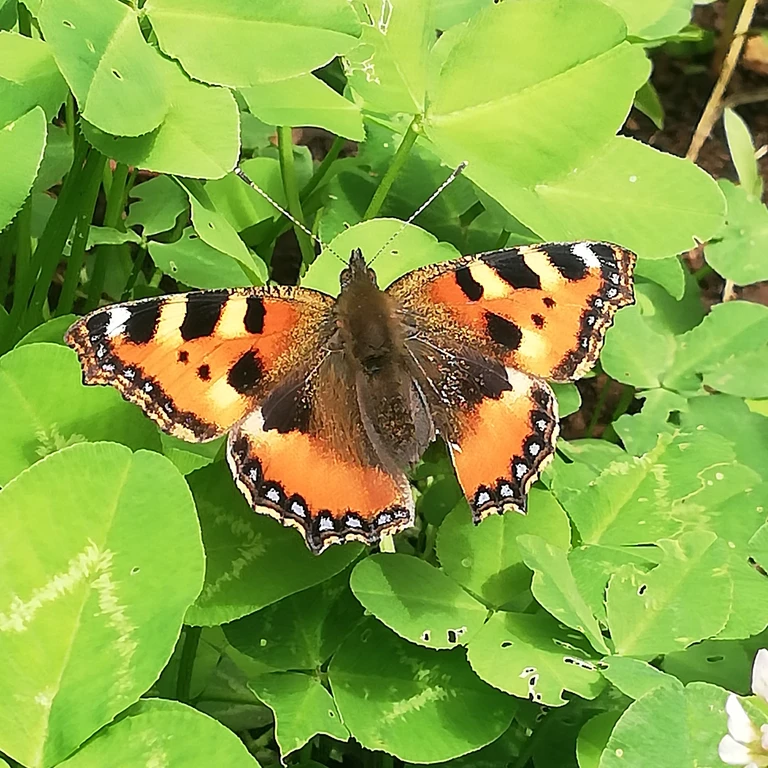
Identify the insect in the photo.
Aglais urticae
